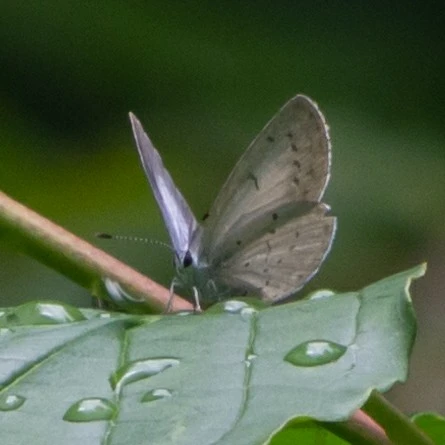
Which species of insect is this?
Celastrina argiolus
